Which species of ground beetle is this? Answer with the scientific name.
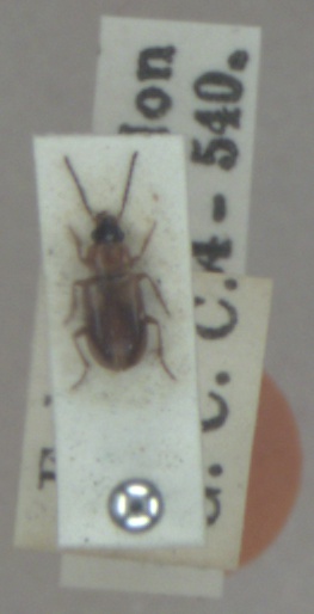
Acupalpus dorsalis
